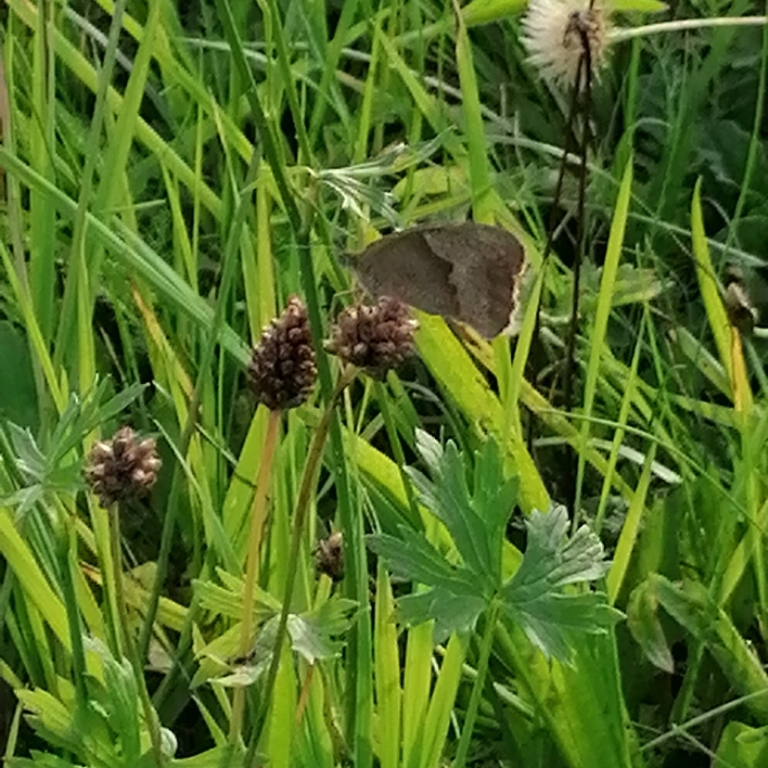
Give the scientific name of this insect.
Maniola jurtina
